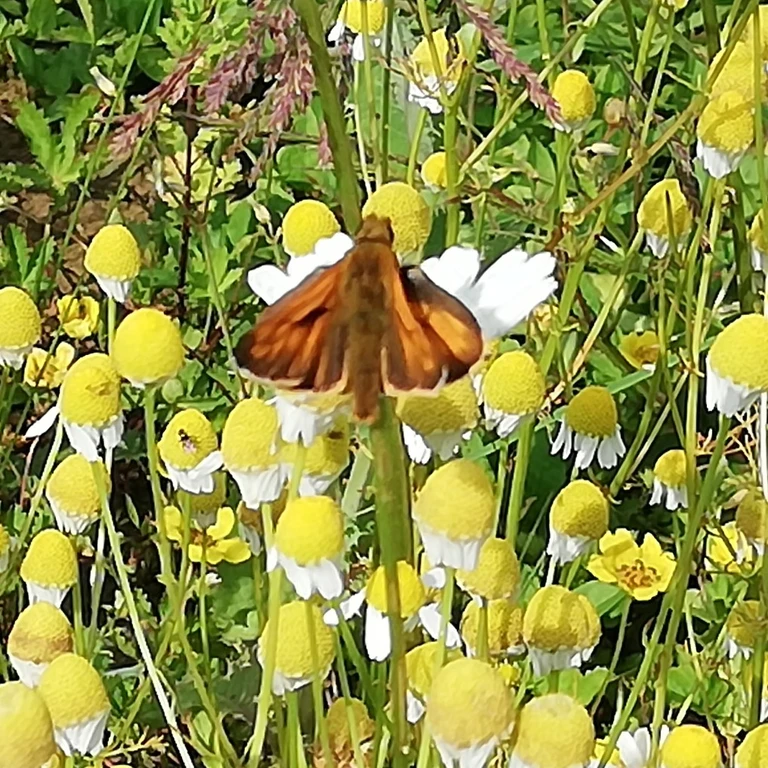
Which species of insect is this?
Ochlodes sylvanus (also Ochlodes venata)
